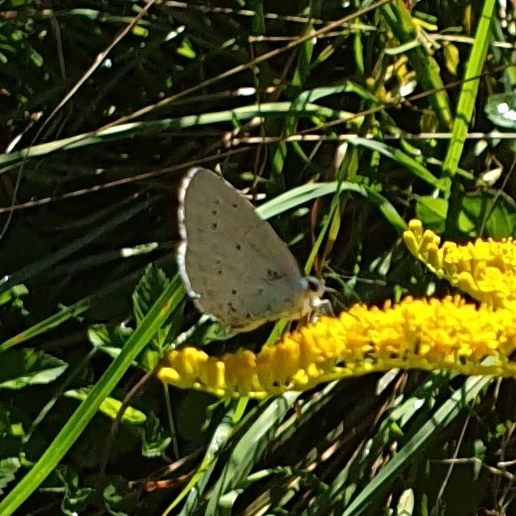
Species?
Celastrina argiolus
